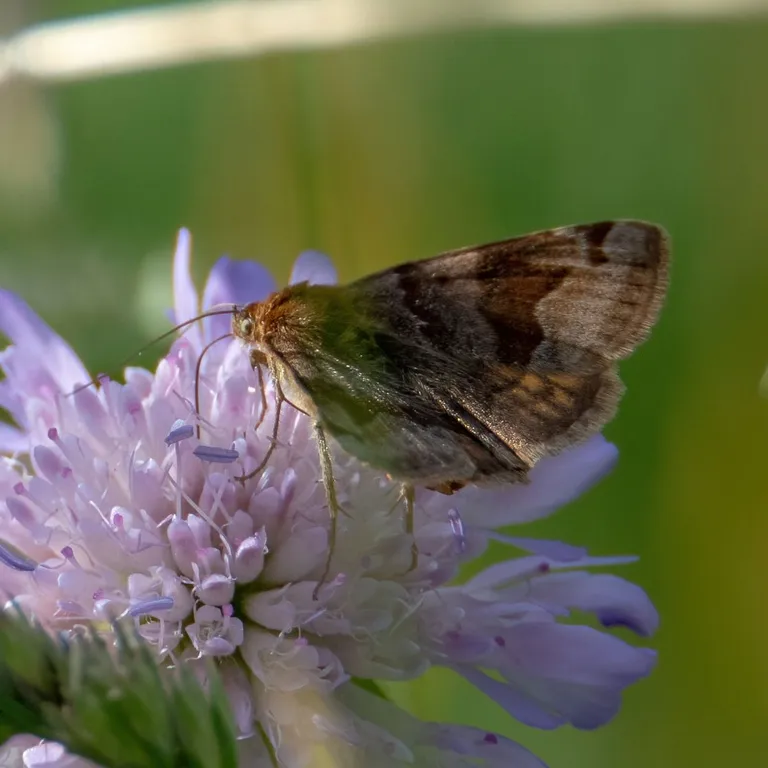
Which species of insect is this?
Euclidia glyphica
